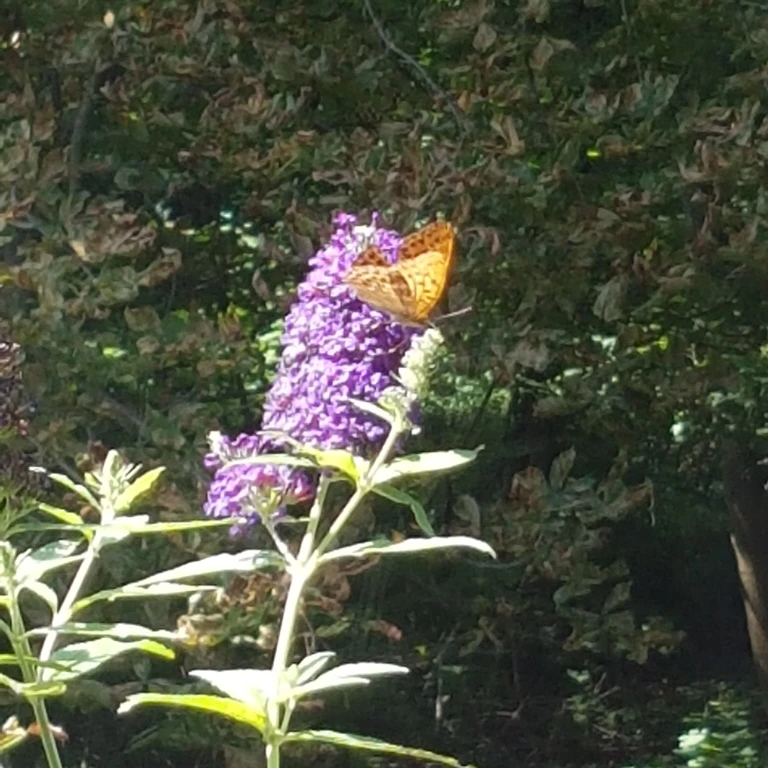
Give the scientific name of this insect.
Argynnis paphia
